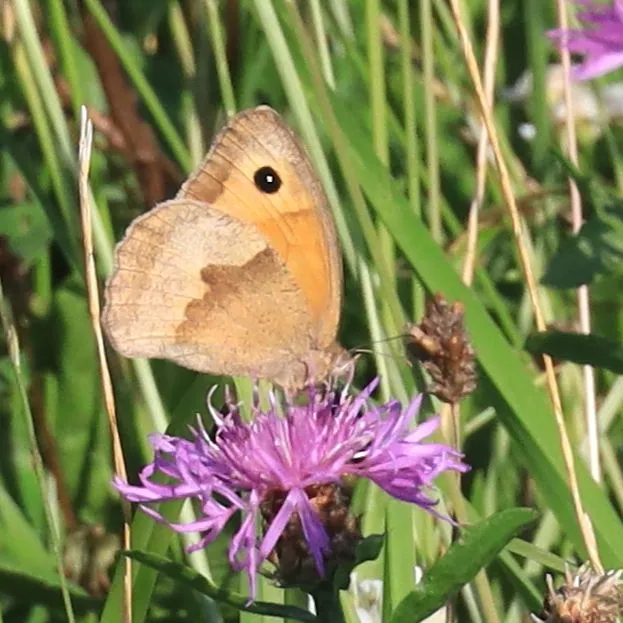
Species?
Maniola jurtina
